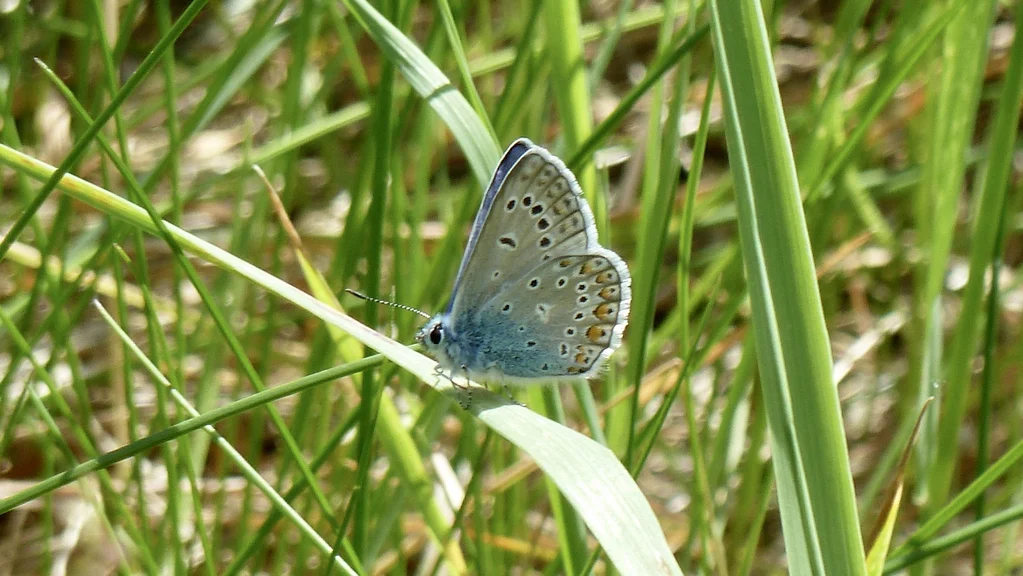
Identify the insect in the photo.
Polyommatus icarus
